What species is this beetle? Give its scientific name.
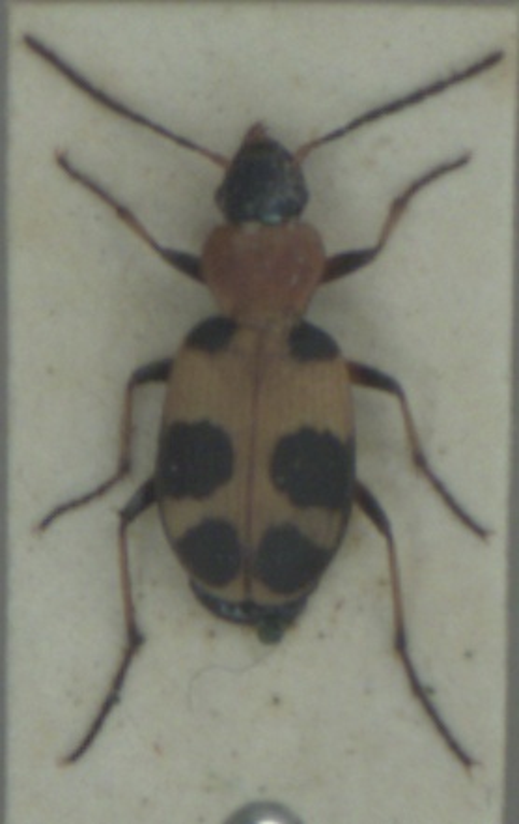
Callistus lunatus
